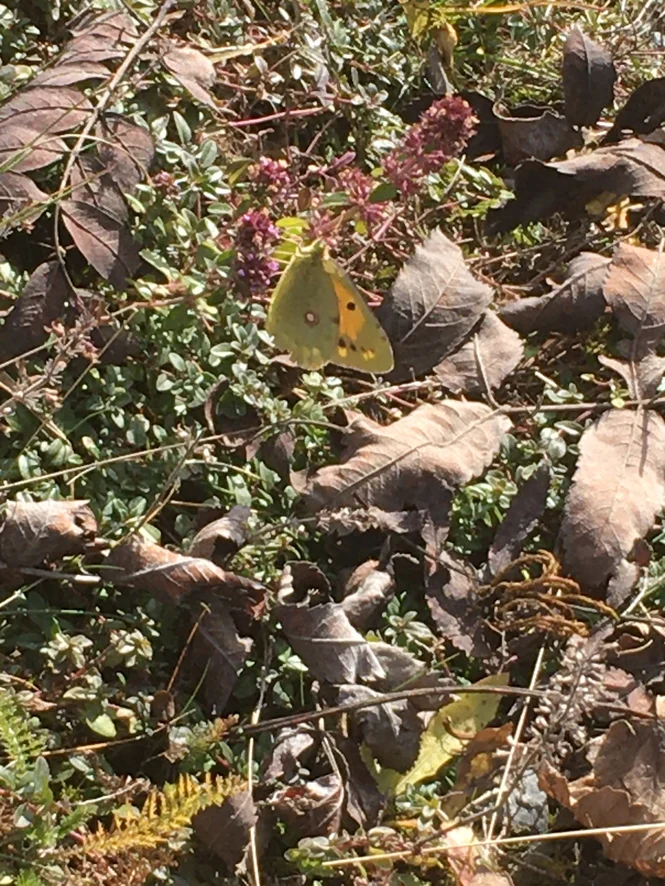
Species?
Colias croceus
